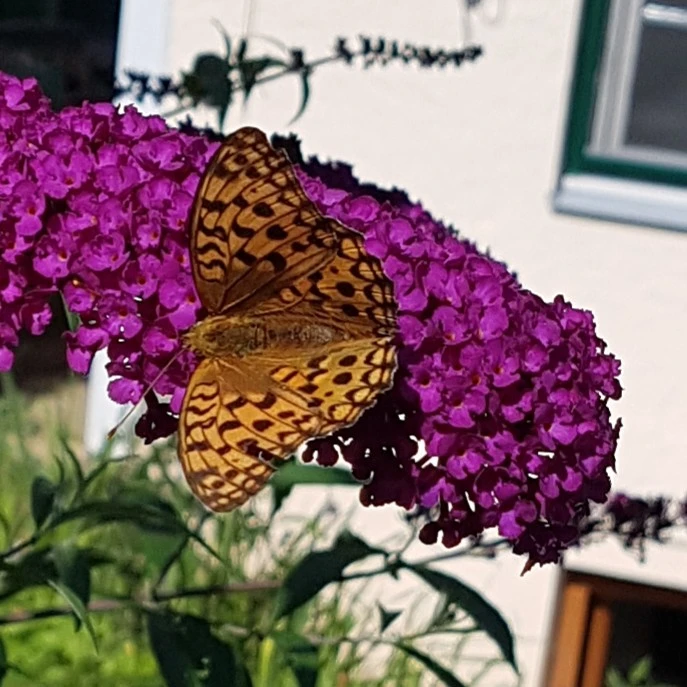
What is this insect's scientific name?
Fabriciana adippe
